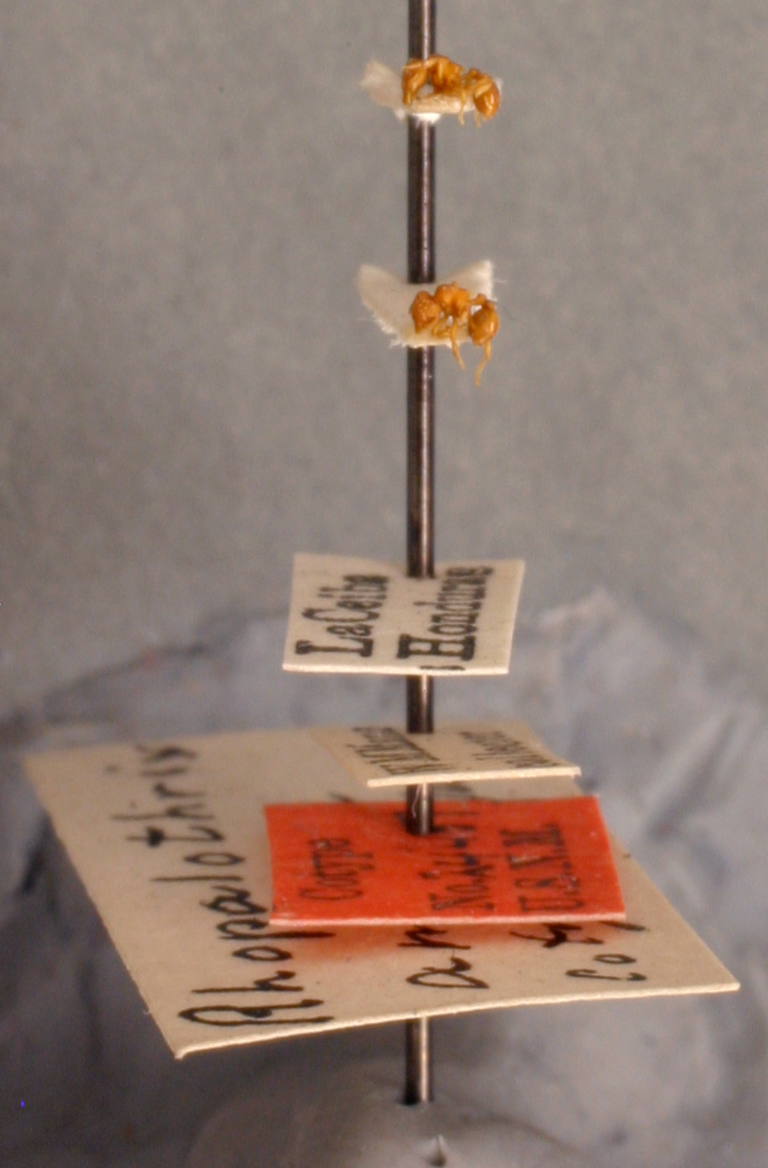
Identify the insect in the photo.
Rhopalothrix amoena
